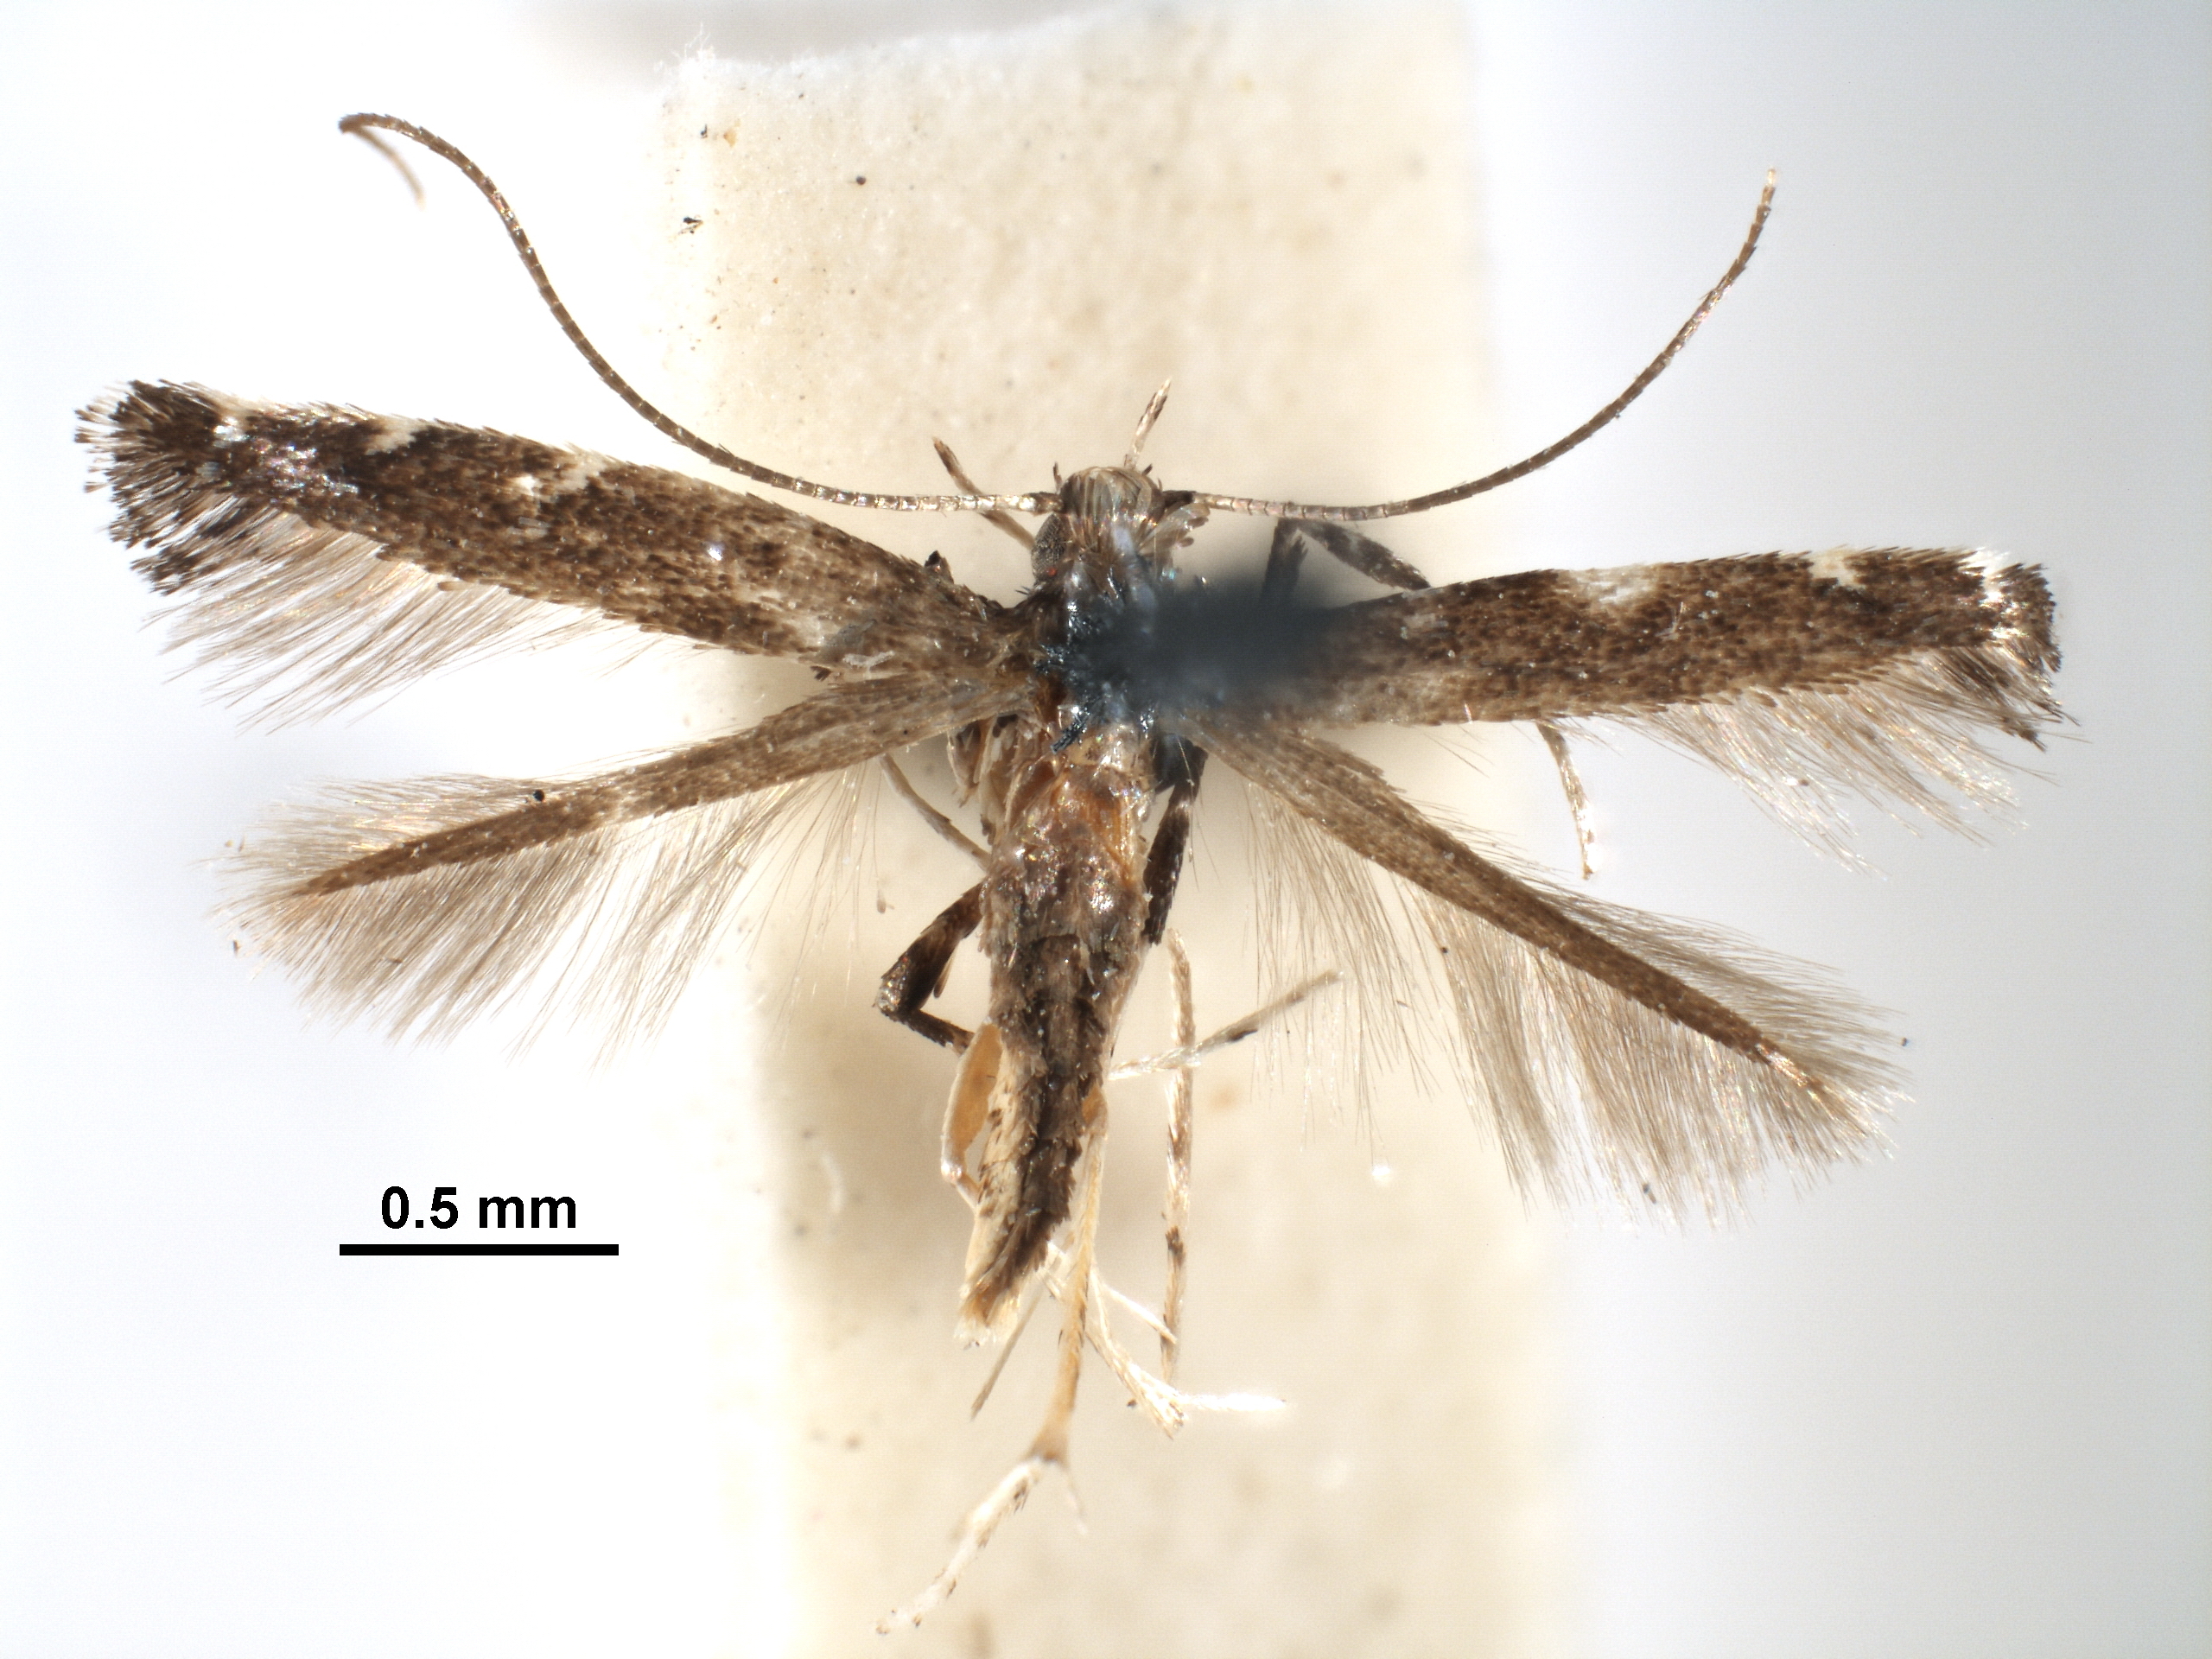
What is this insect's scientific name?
Phodoryctis caerulea
